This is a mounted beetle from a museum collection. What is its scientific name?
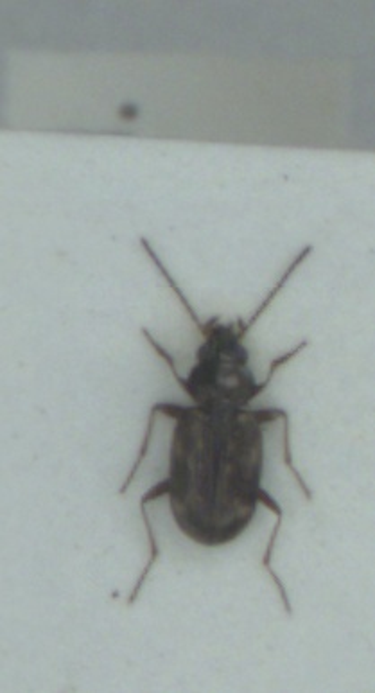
Bembidion semipunctatum
